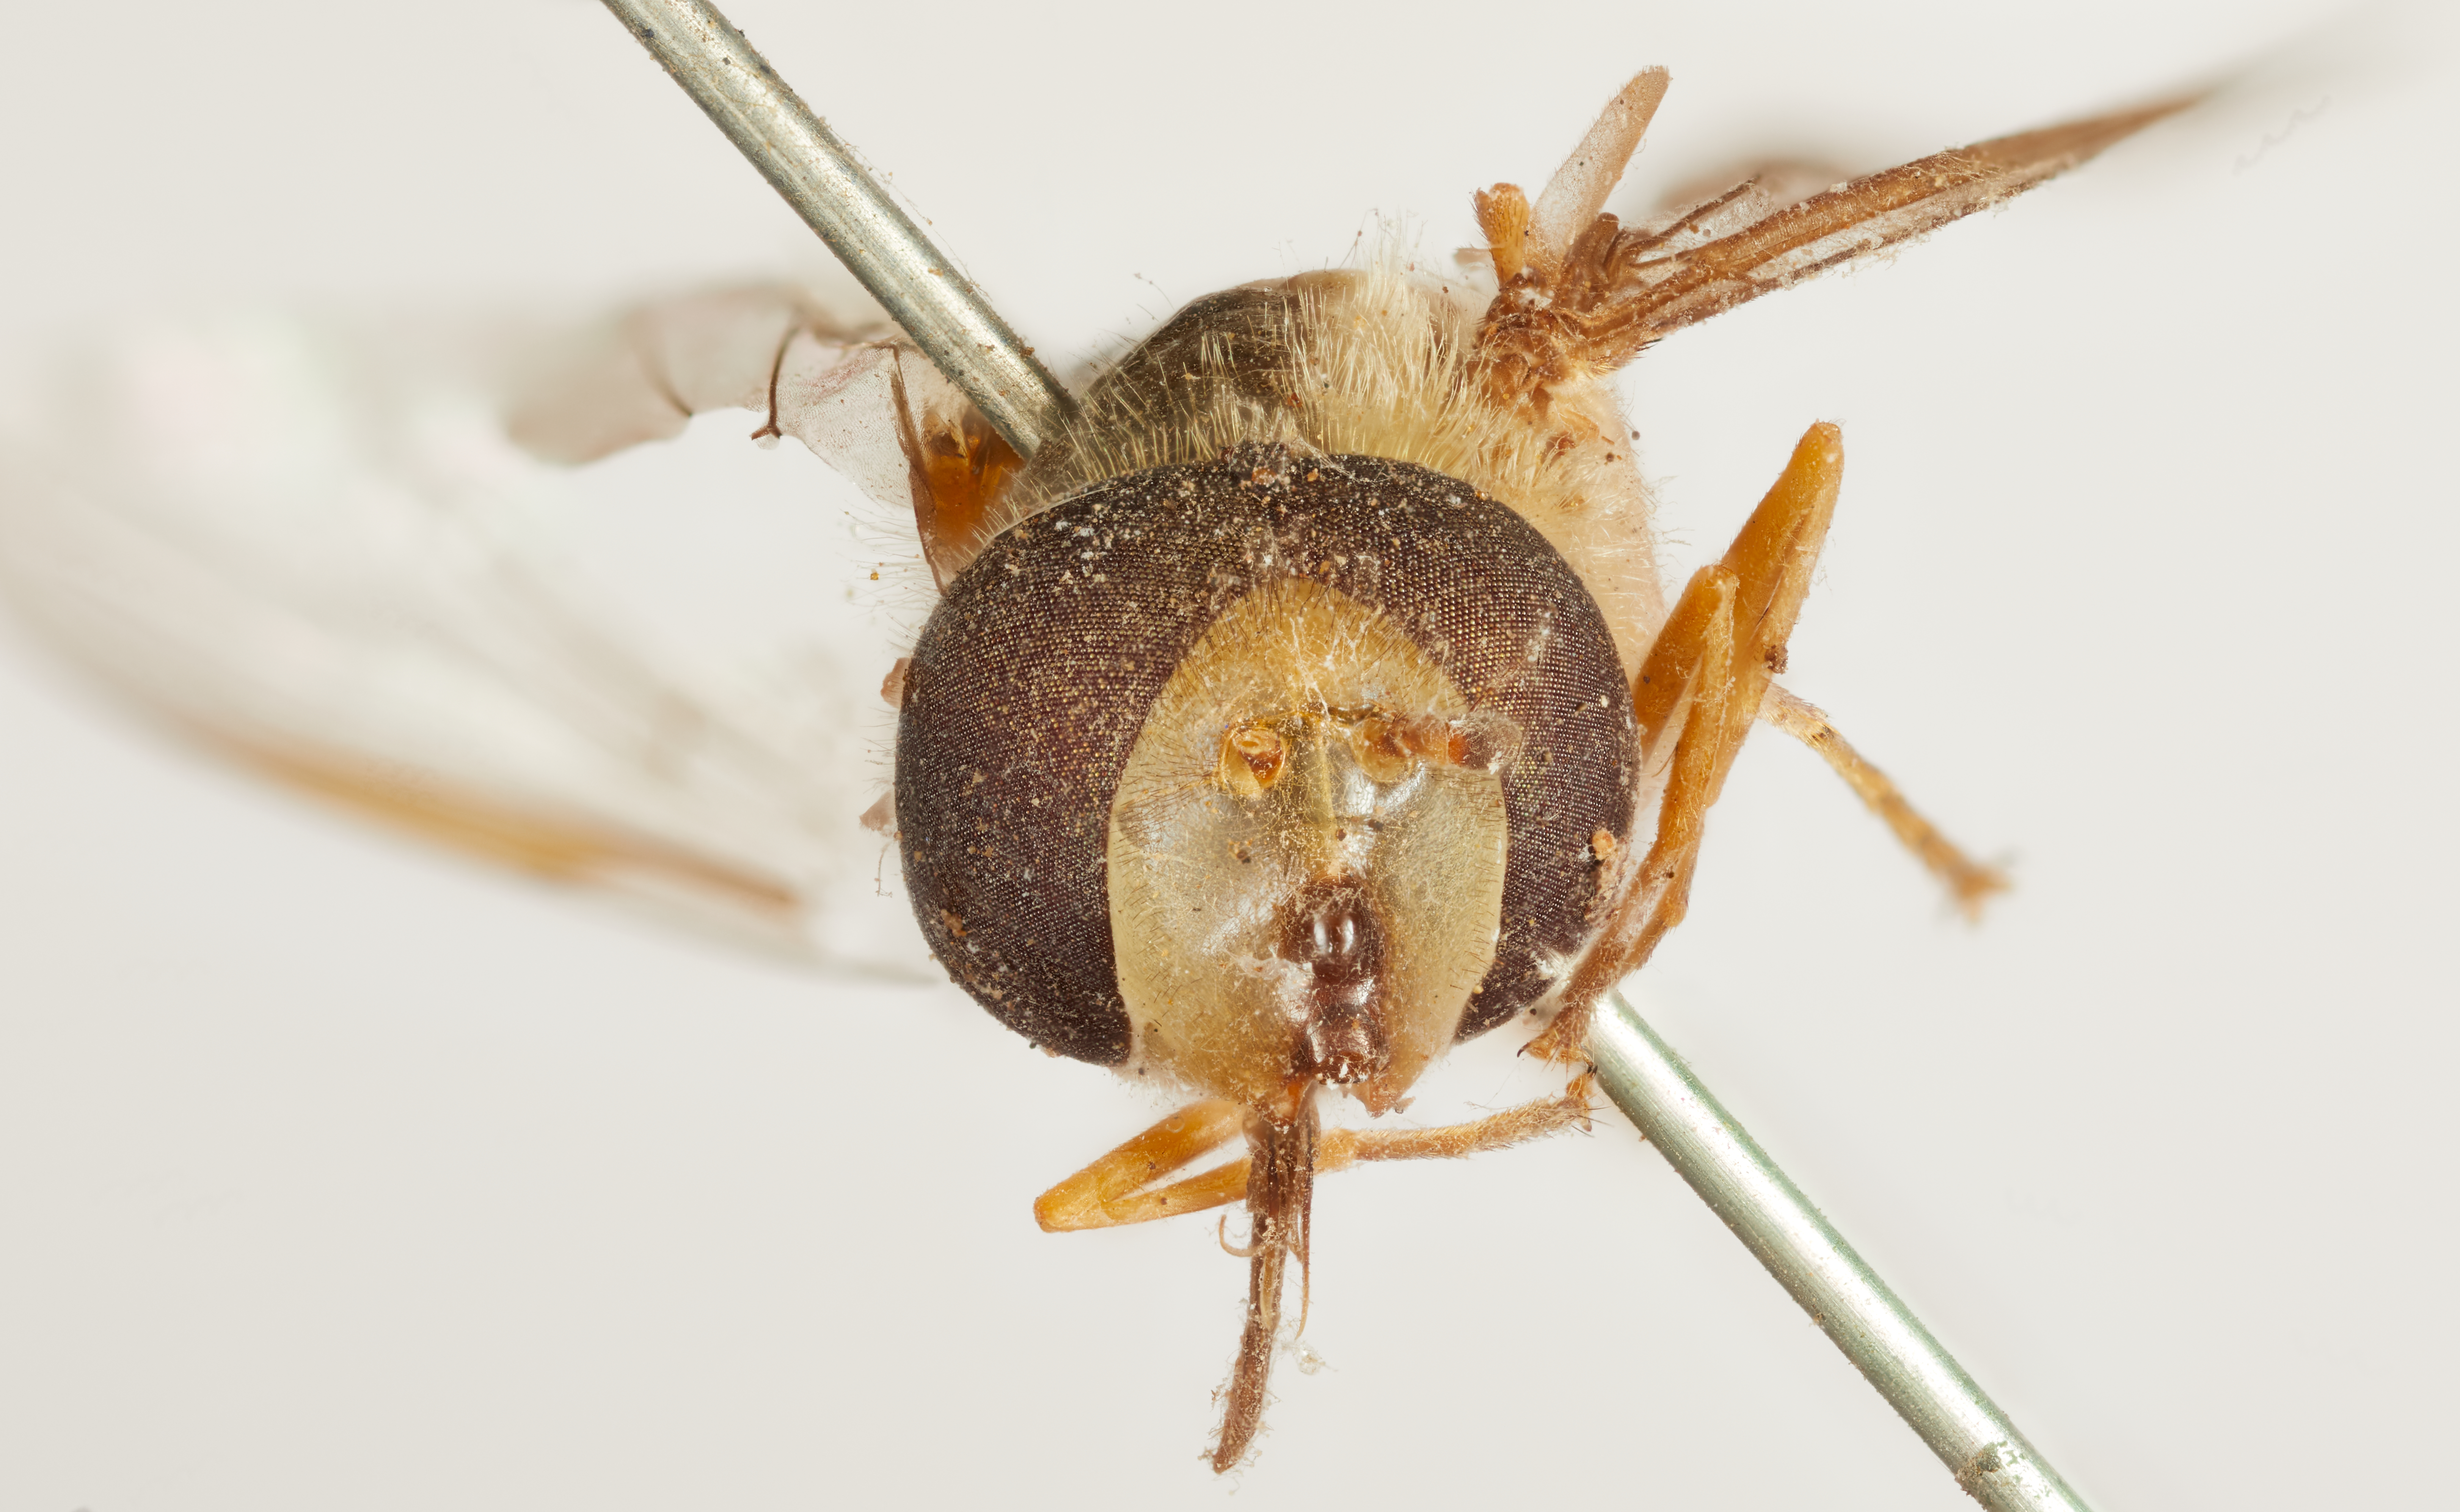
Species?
Fazia australis
